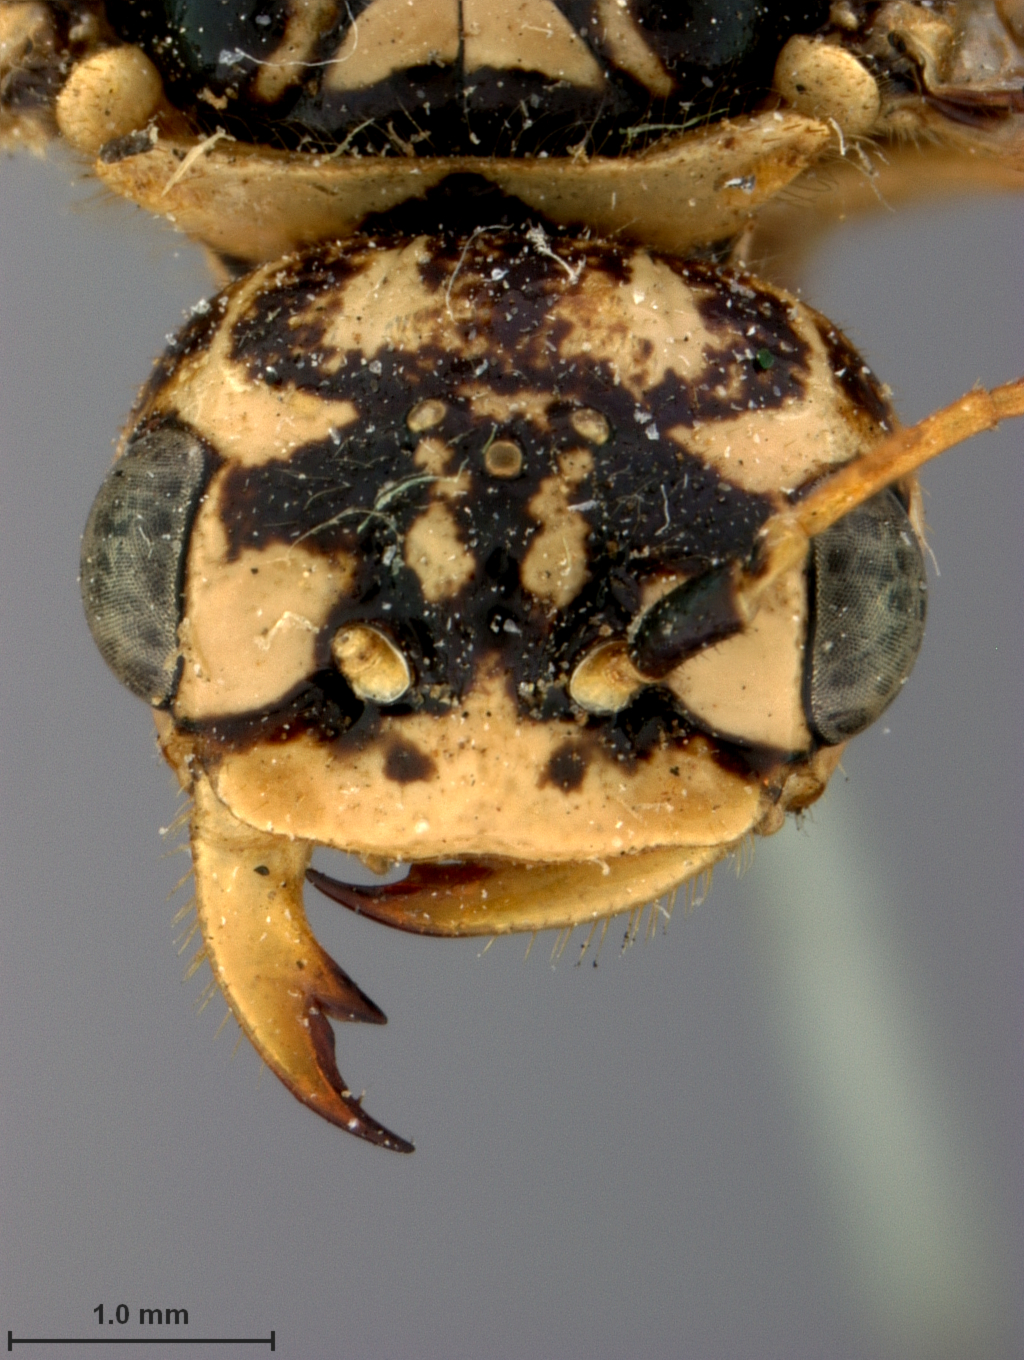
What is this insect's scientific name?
Acantholyda thalictra
